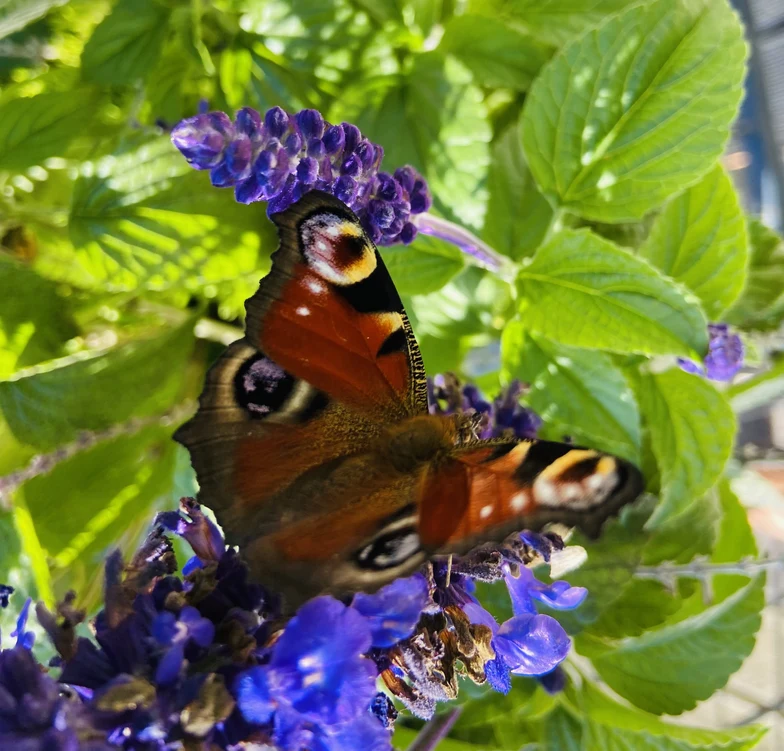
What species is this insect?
Aglais io
